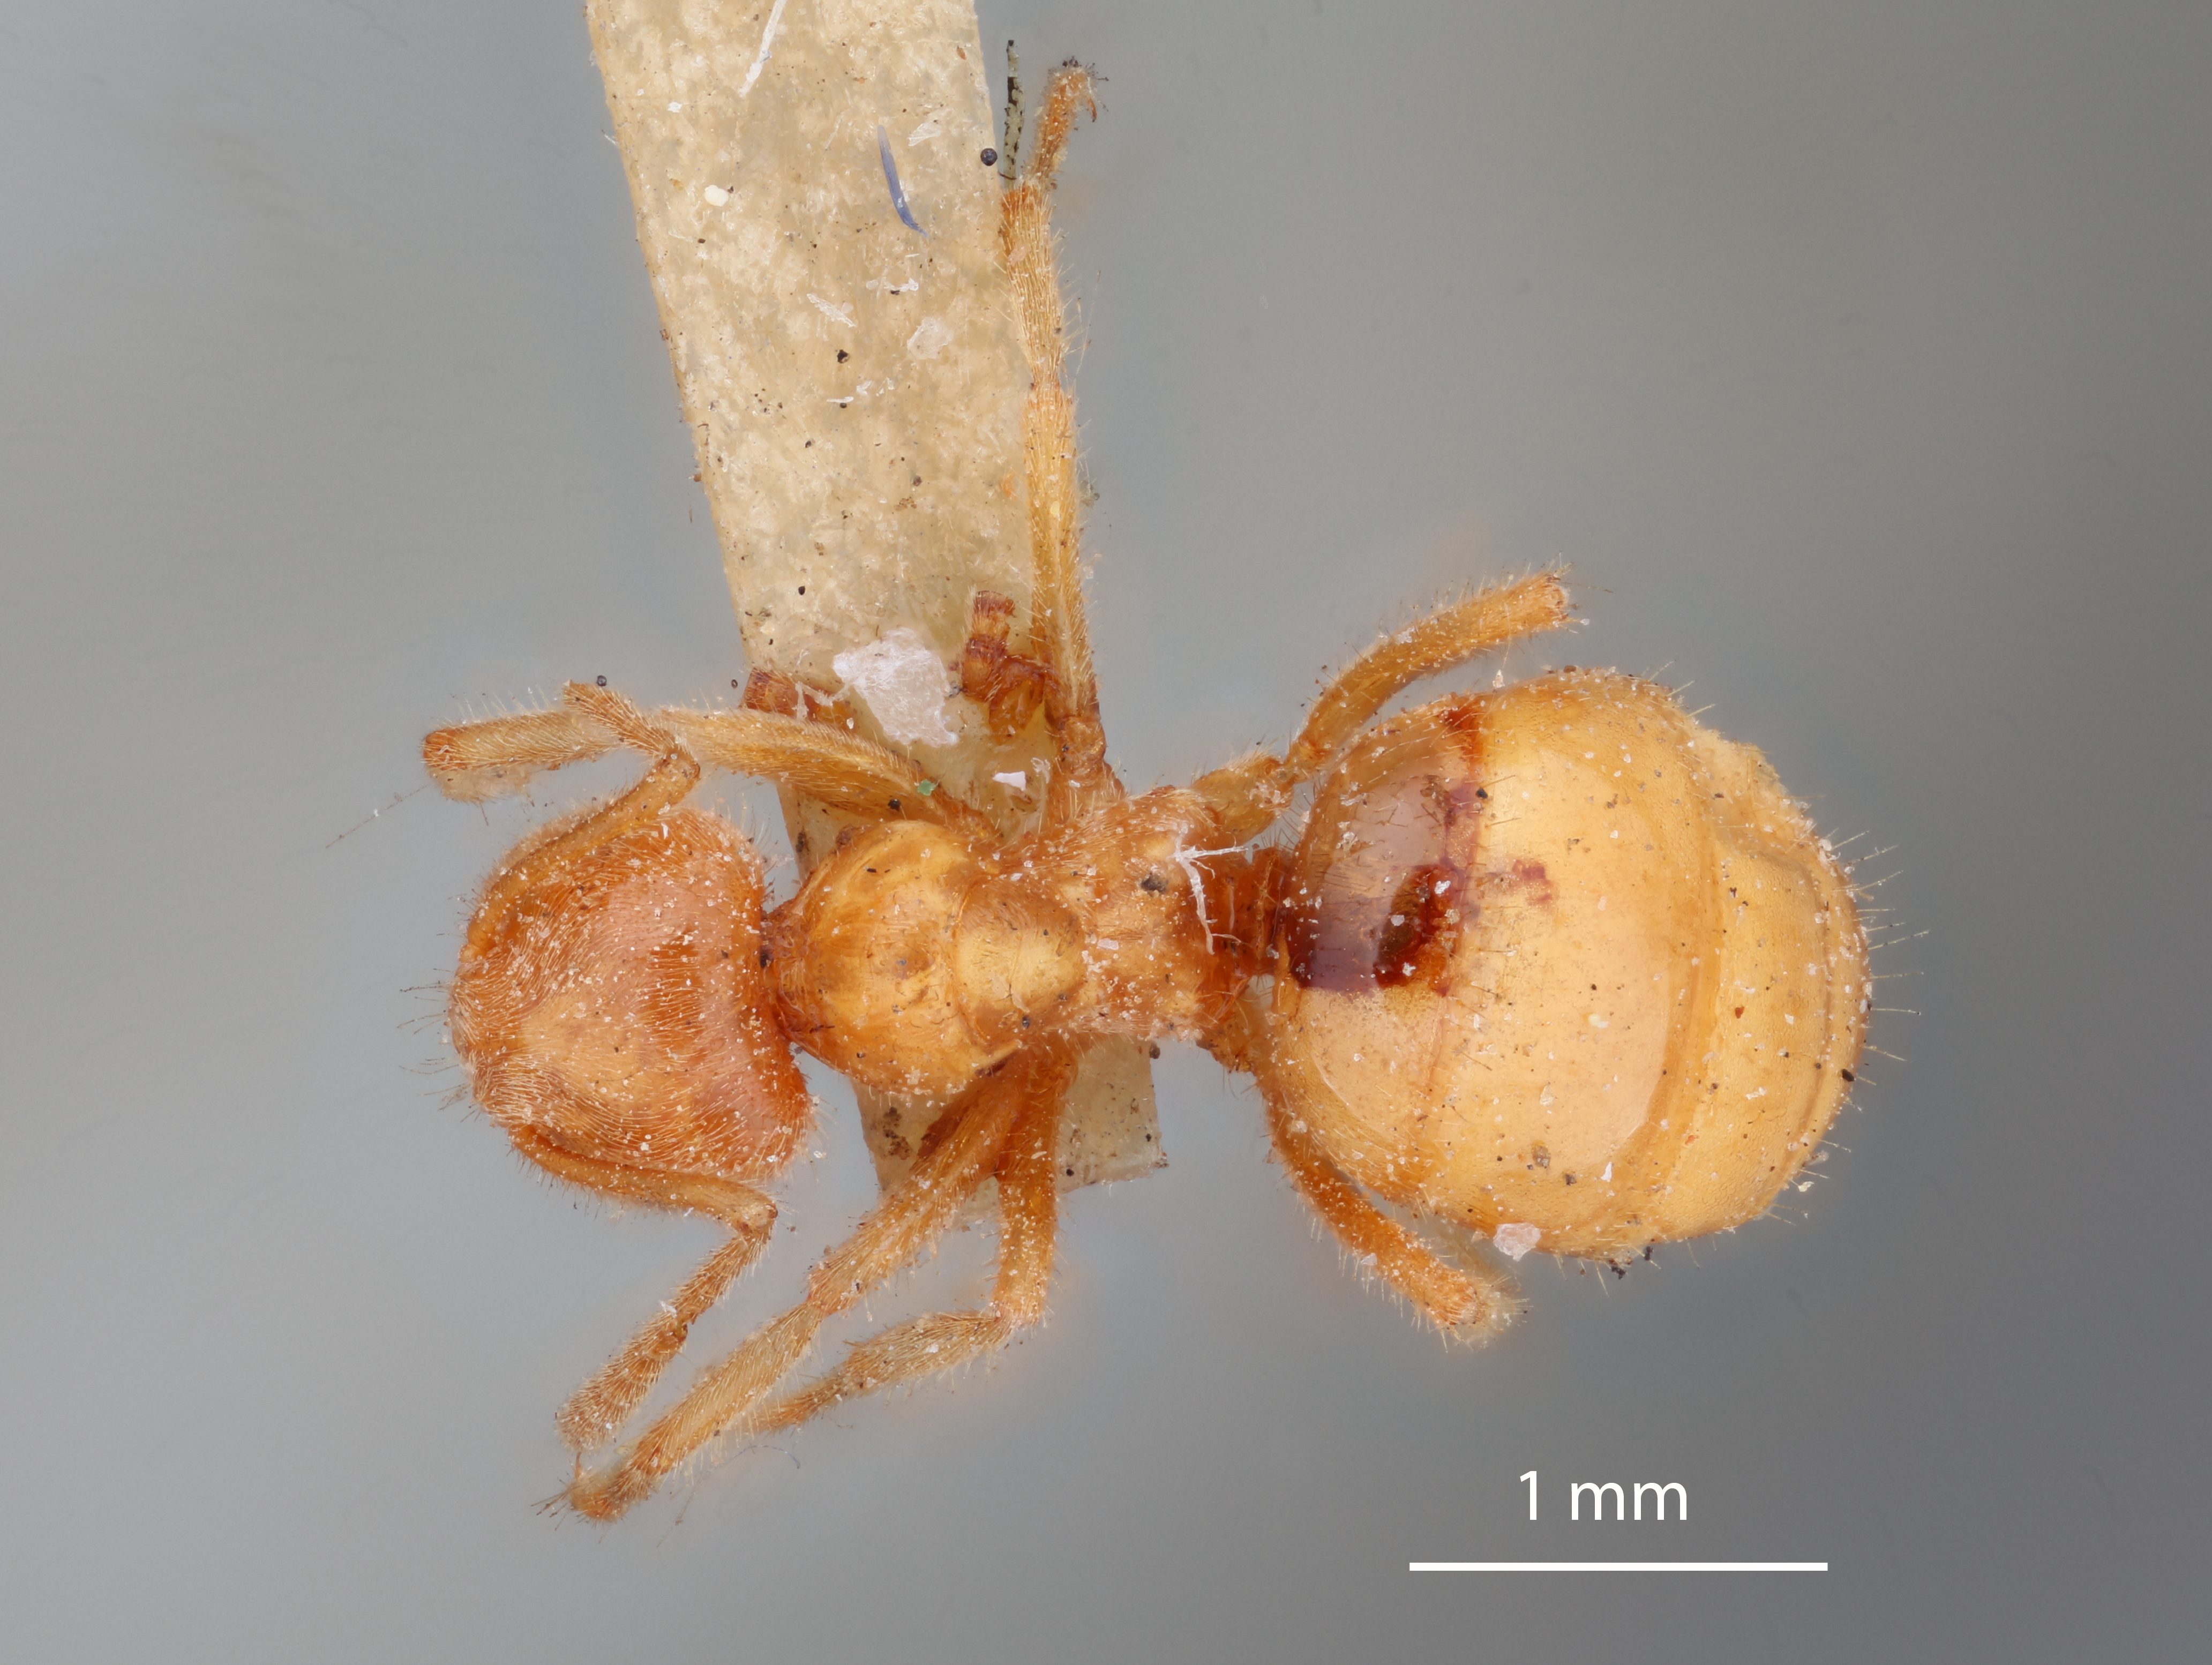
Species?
Lasius speculiventris
